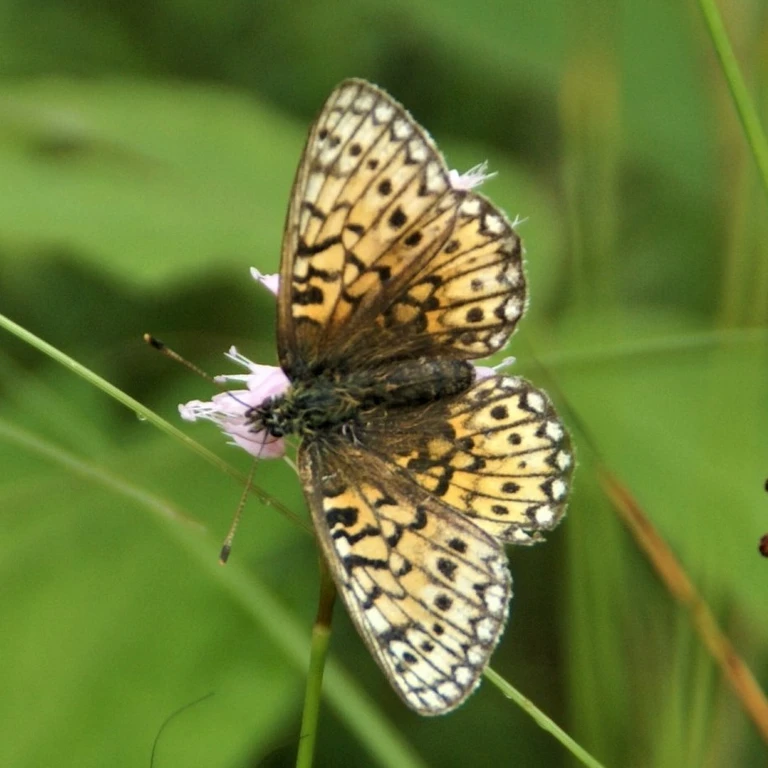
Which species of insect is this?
Boloria eunomia
